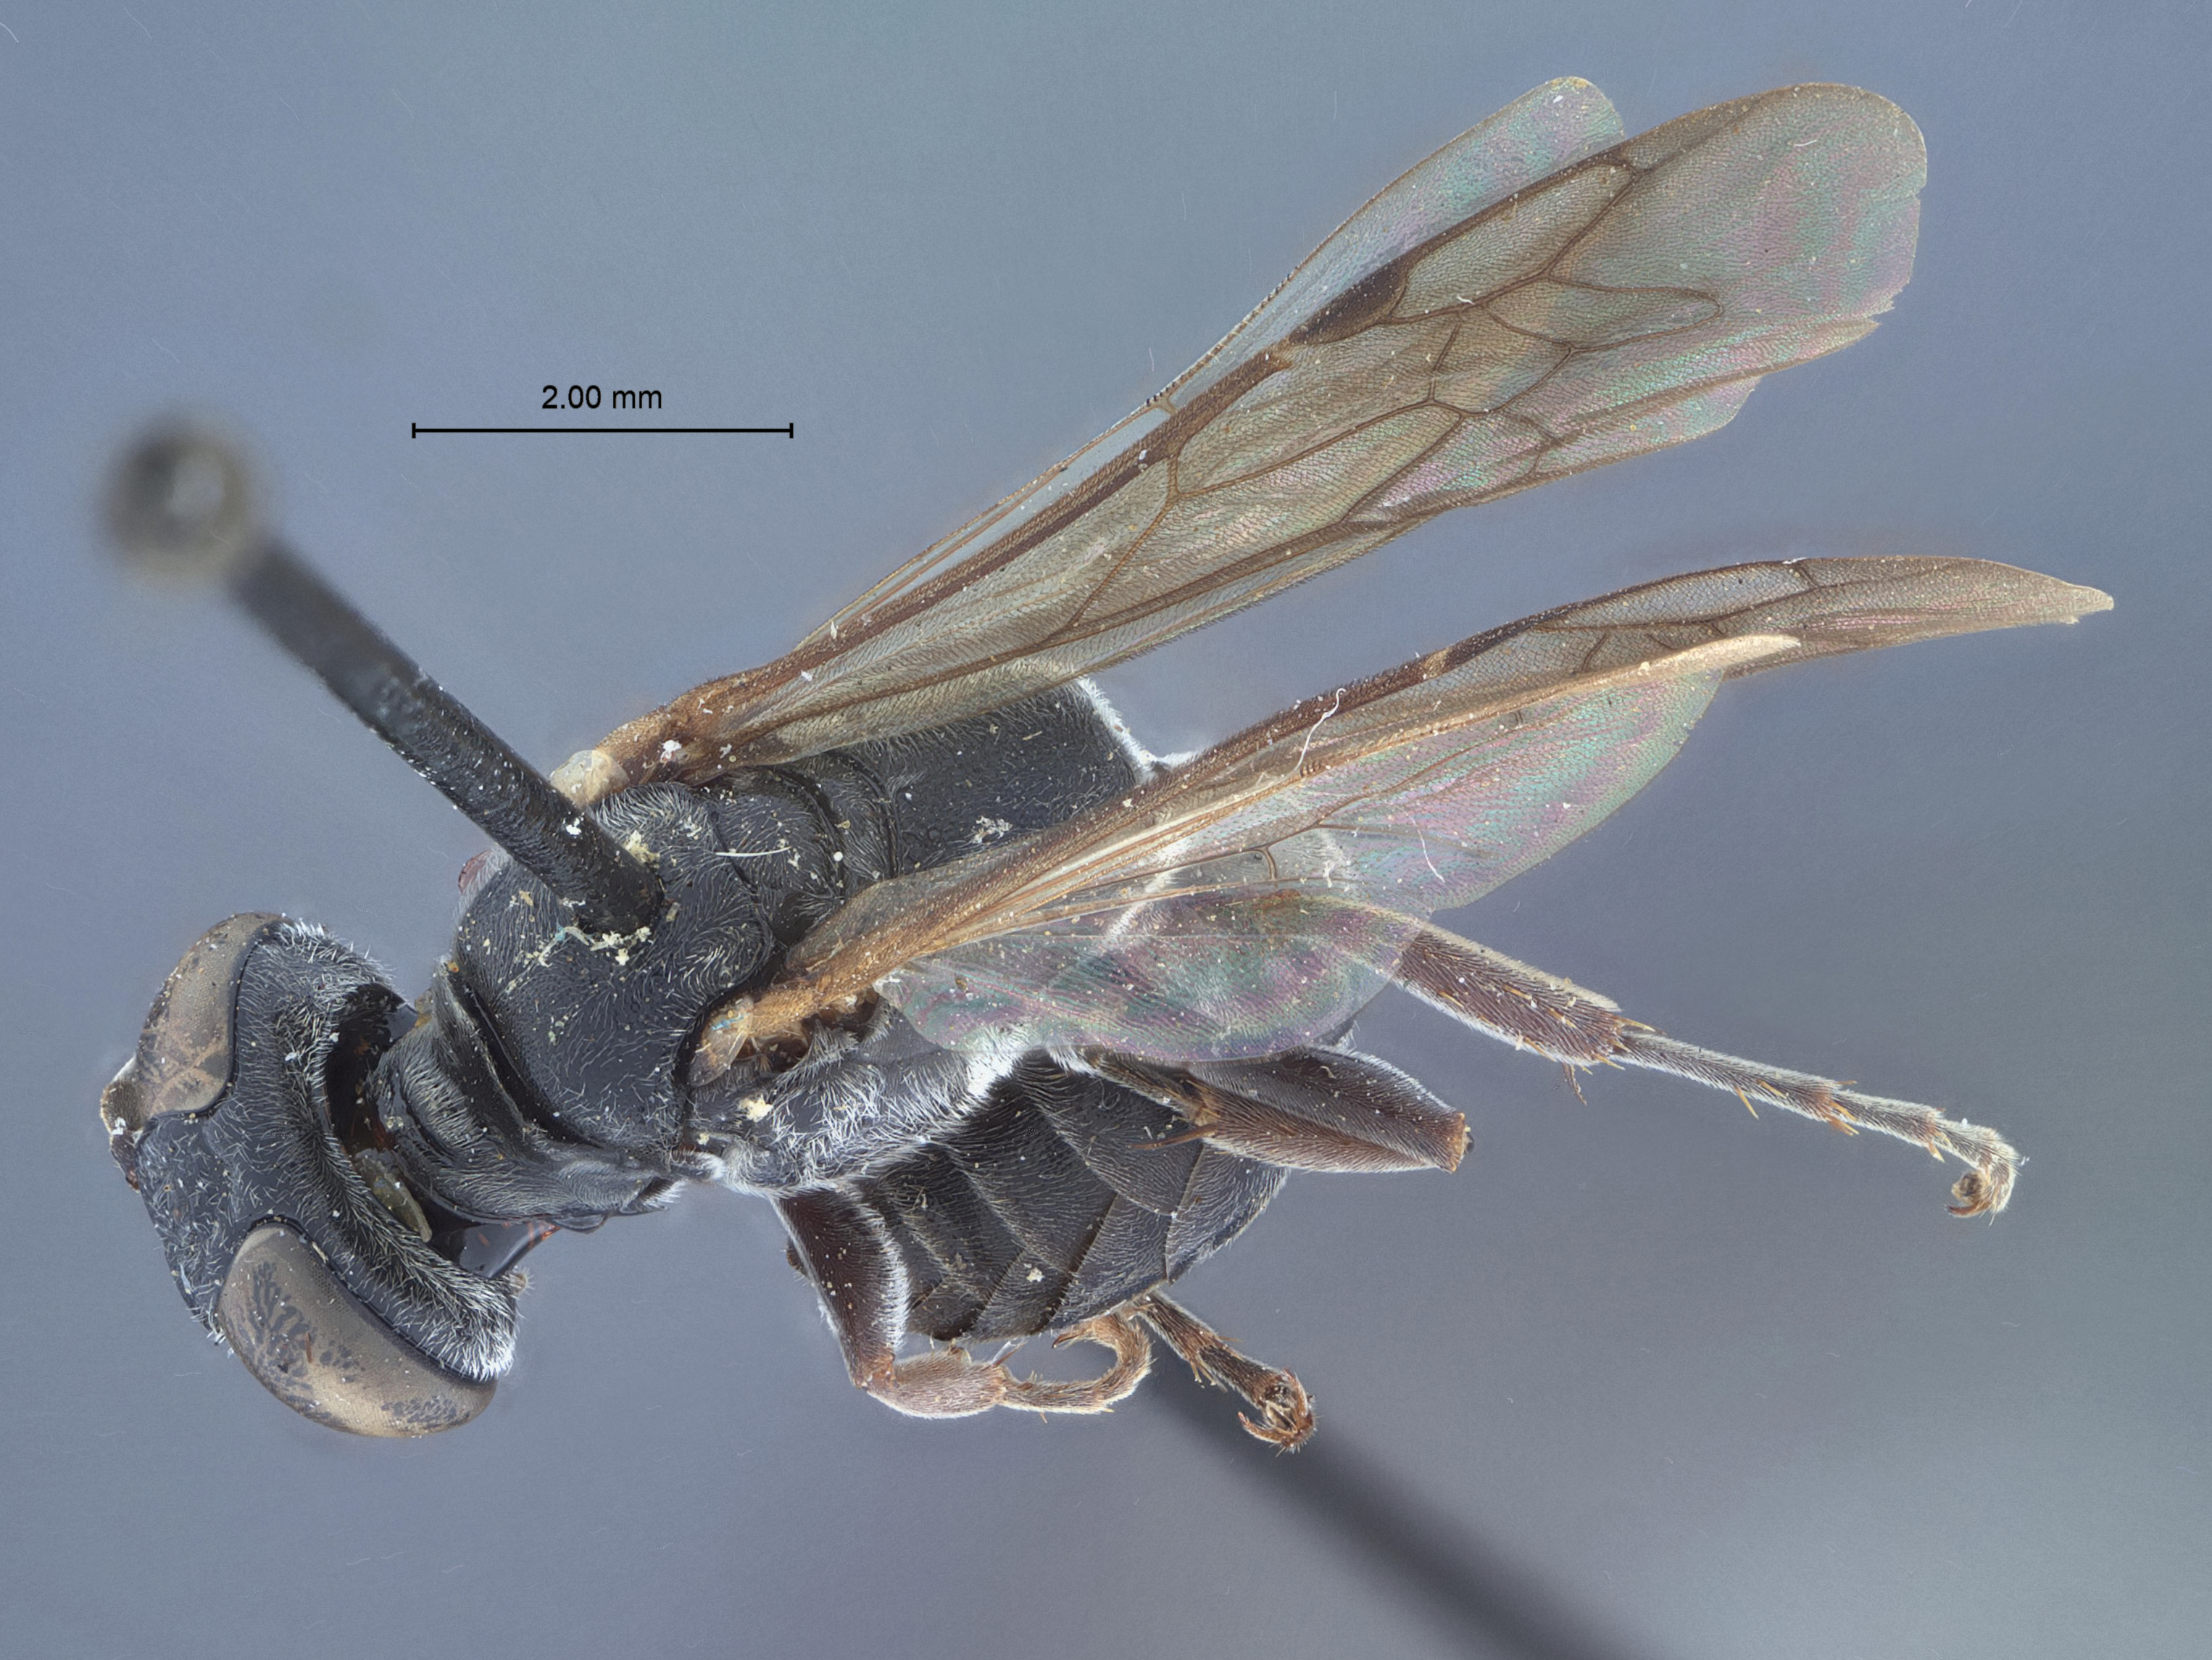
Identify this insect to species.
Larra sparsa
